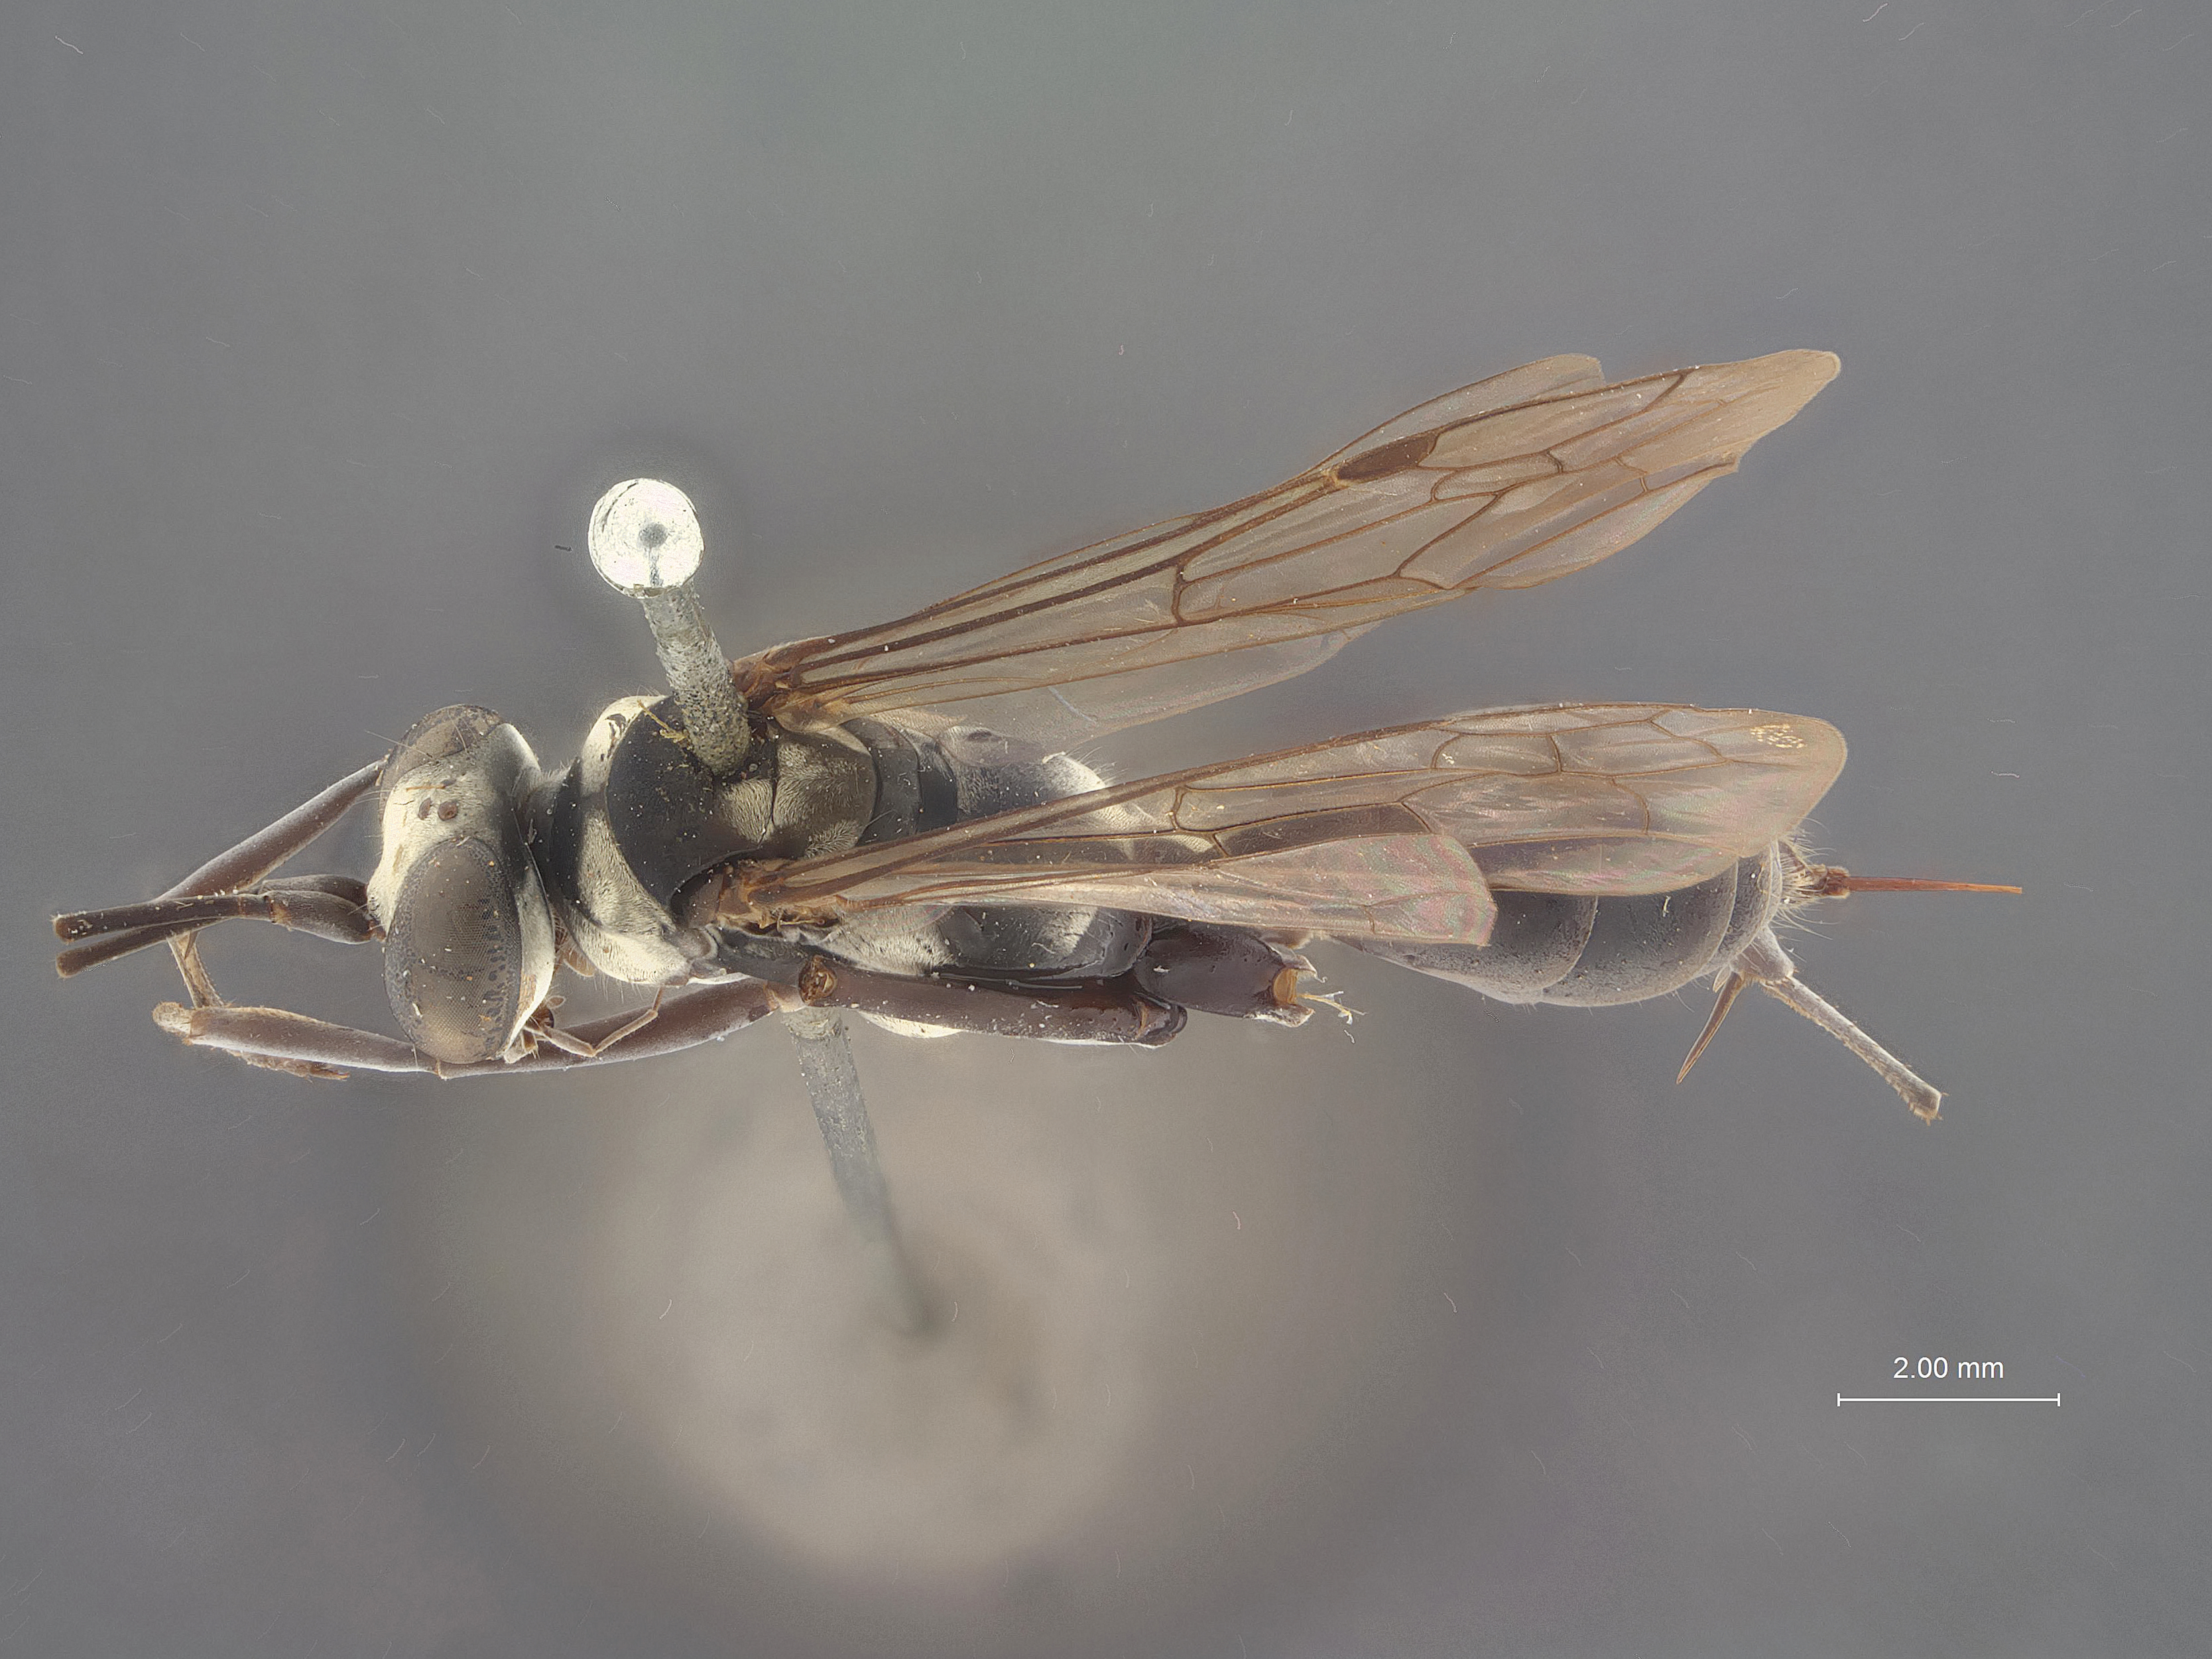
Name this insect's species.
Phanagenia comes
